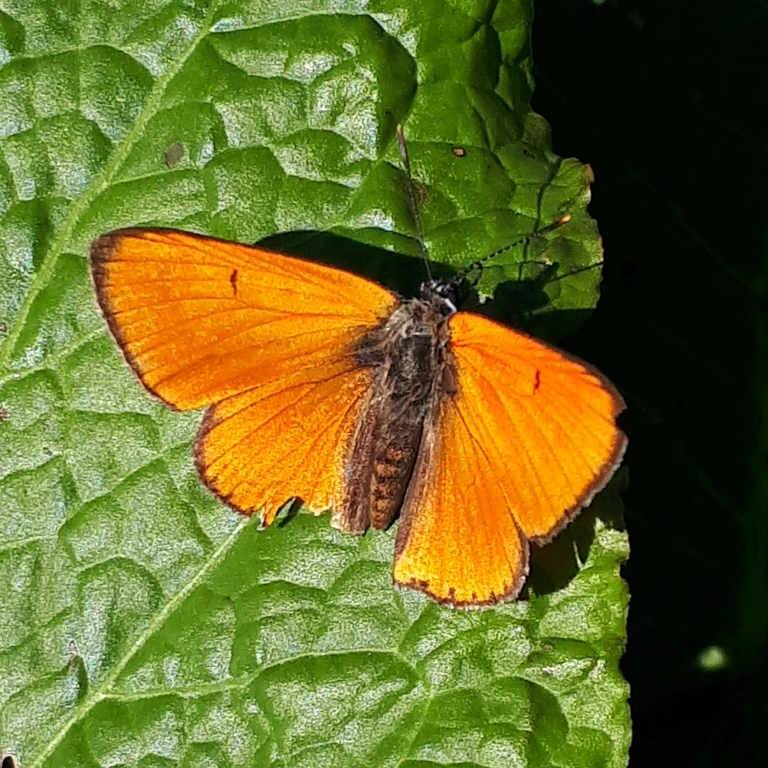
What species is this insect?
Lycaena dispar
